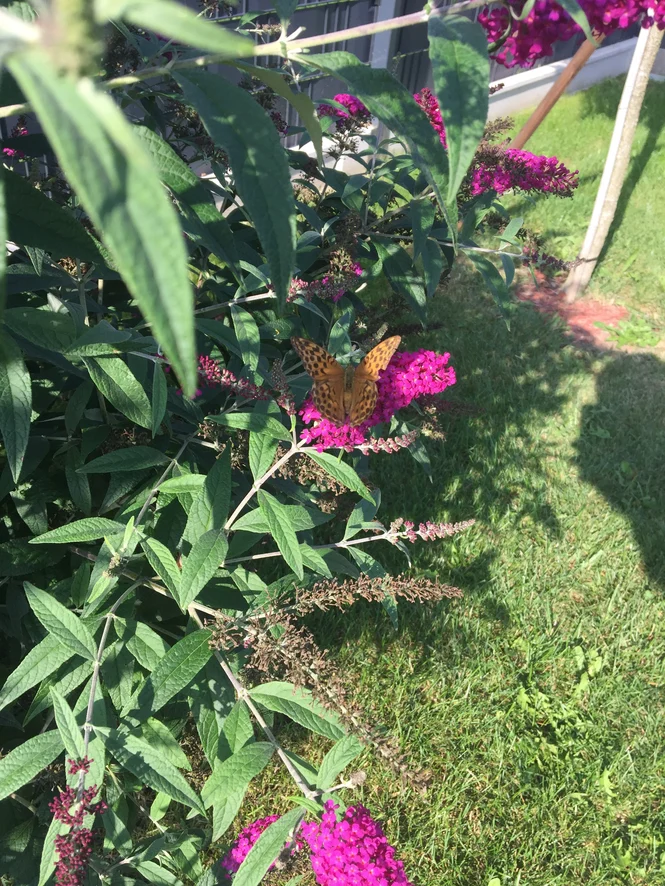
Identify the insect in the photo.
Argynnis paphia
